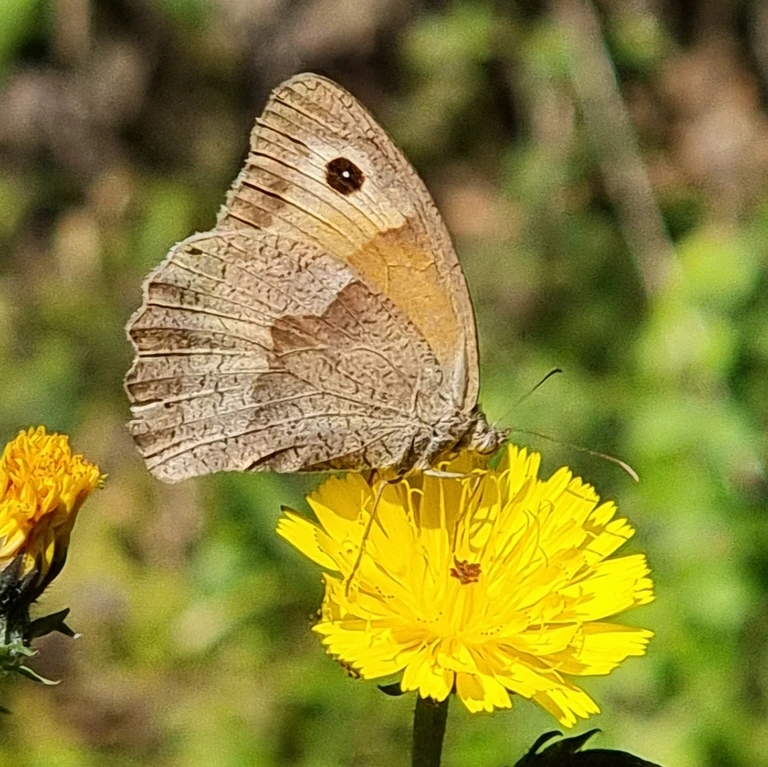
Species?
Maniola jurtina
